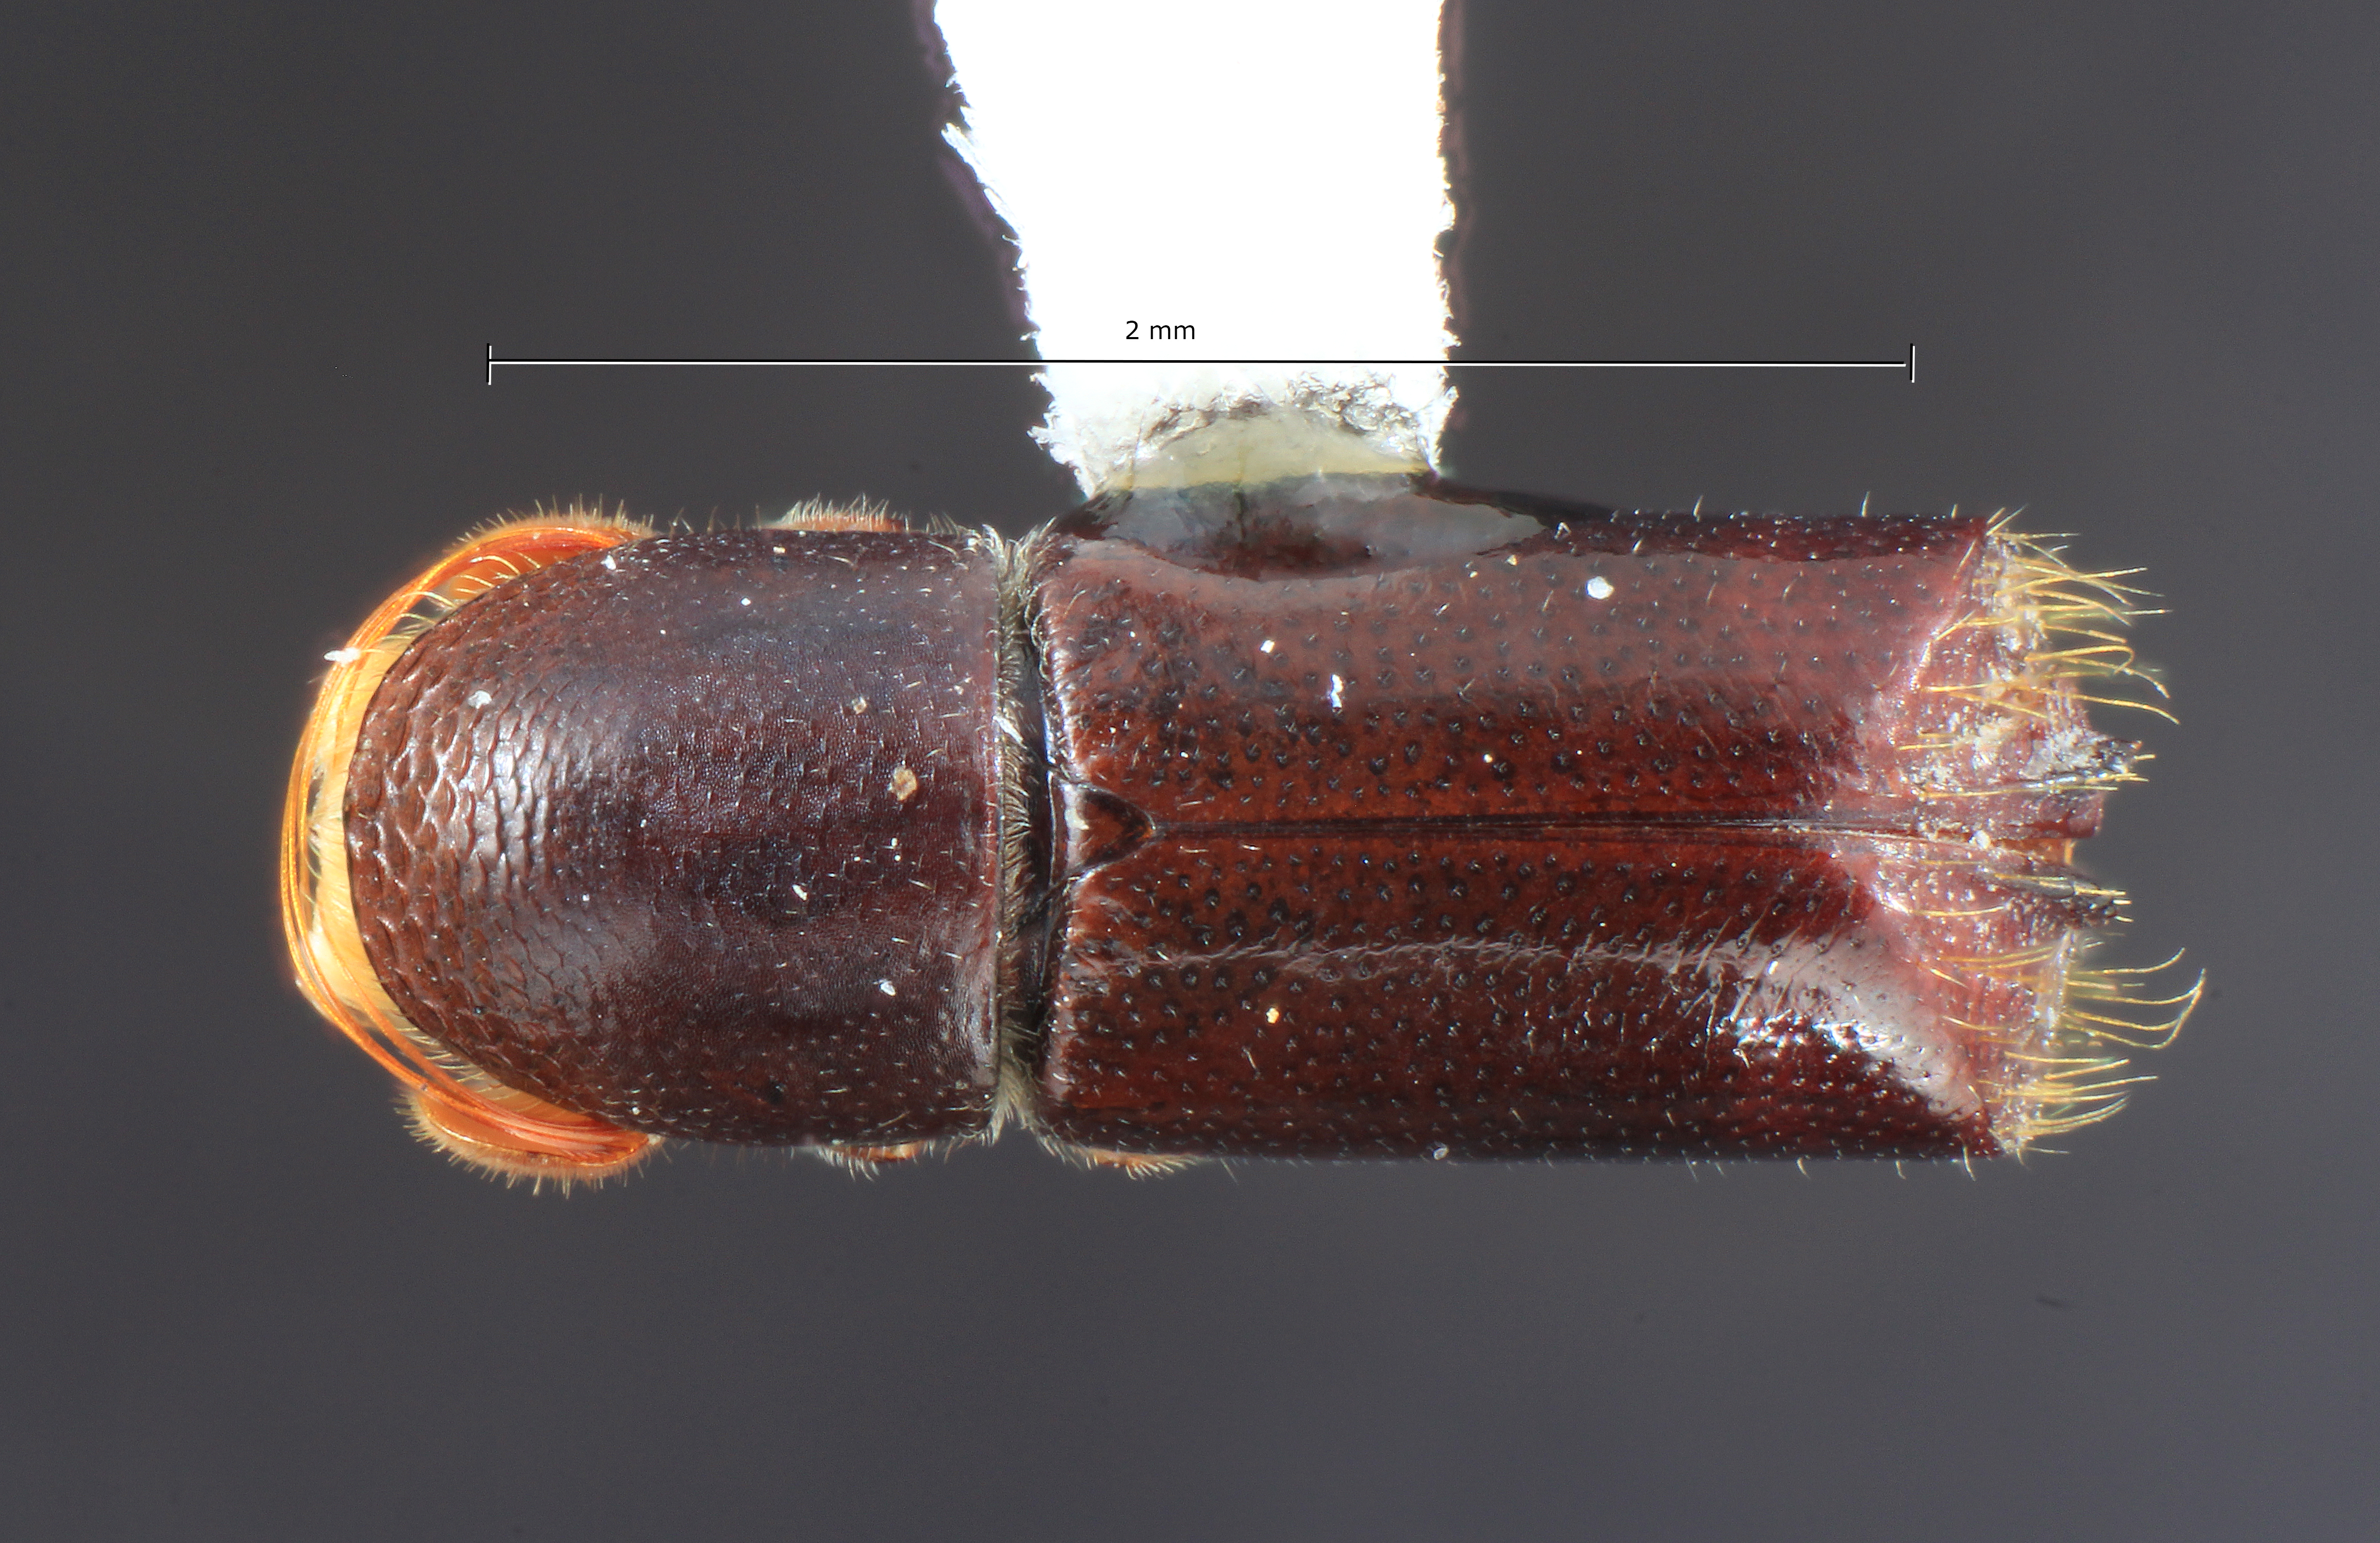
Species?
Corthylus additus
